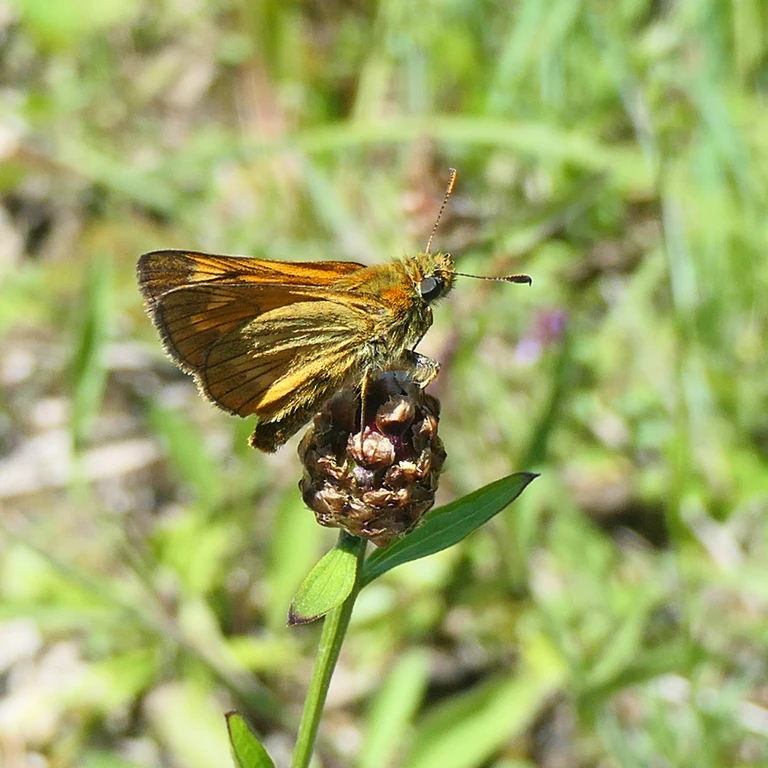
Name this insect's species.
Ochlodes sylvanus (also Ochlodes venata)
